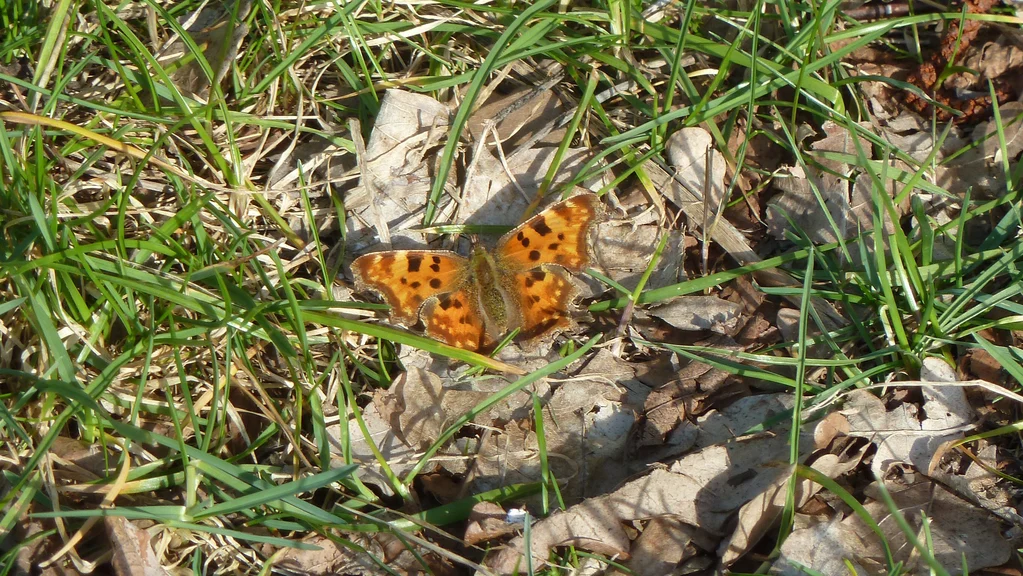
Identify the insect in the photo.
Polygonia c-album
